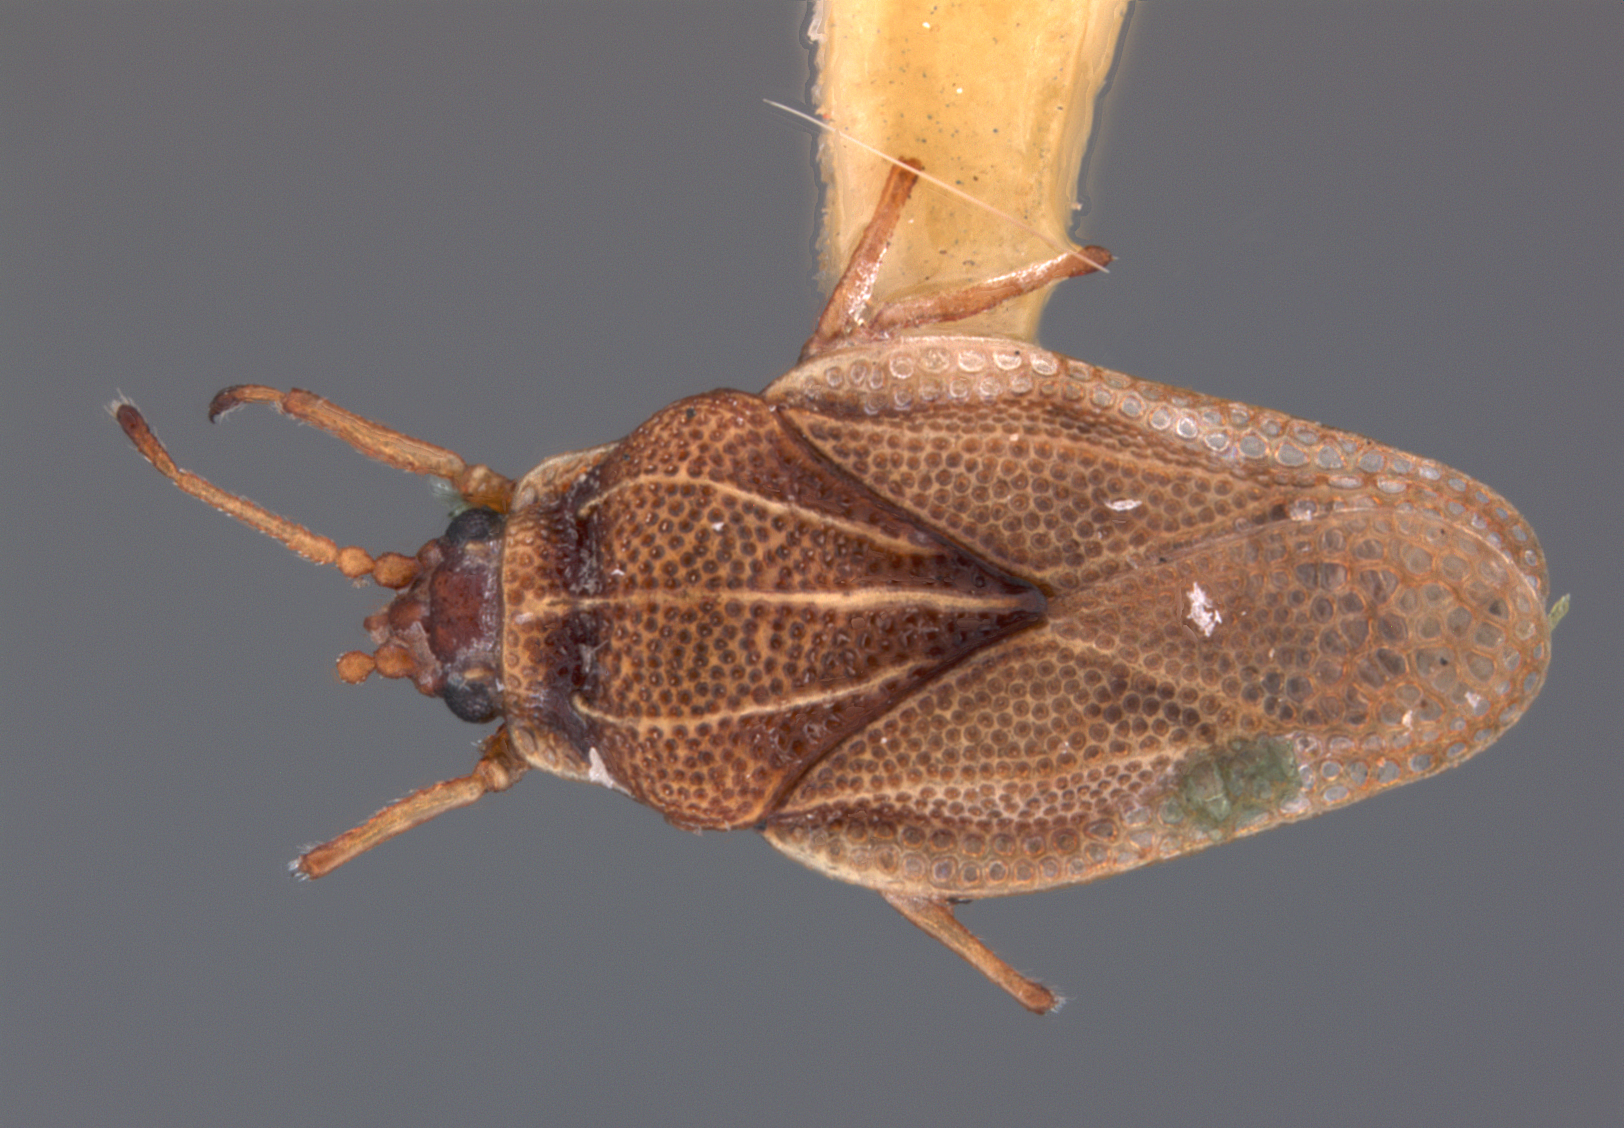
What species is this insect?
Inonema mussiva
